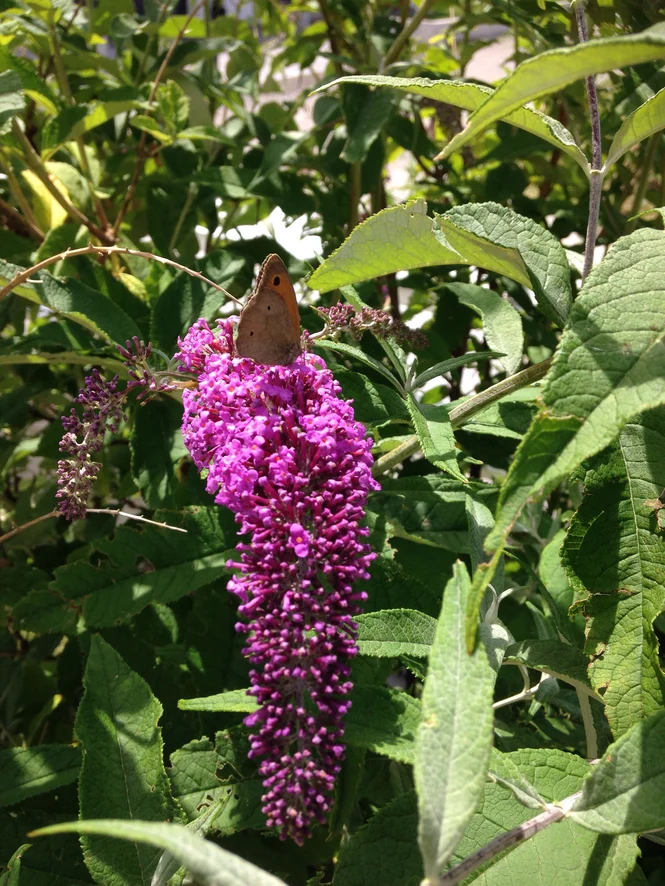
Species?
Maniola jurtina
